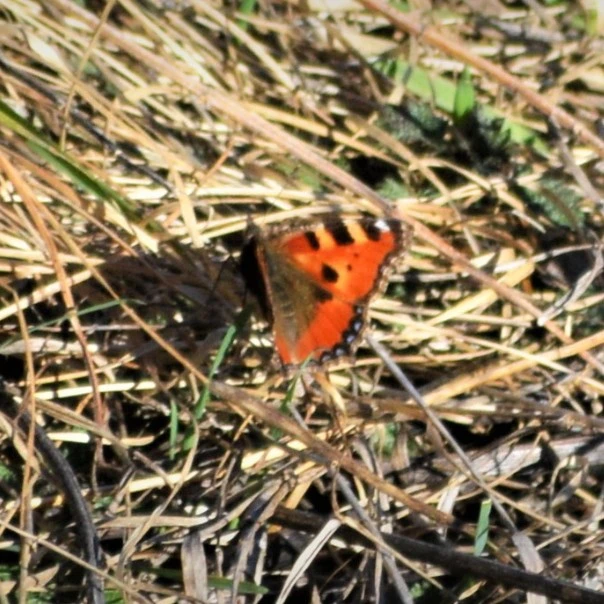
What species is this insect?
Aglais urticae
